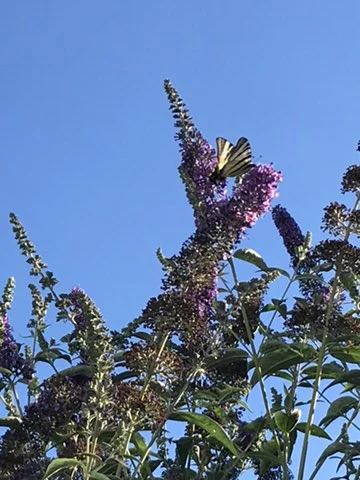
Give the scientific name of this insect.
Iphiclides podalirius
